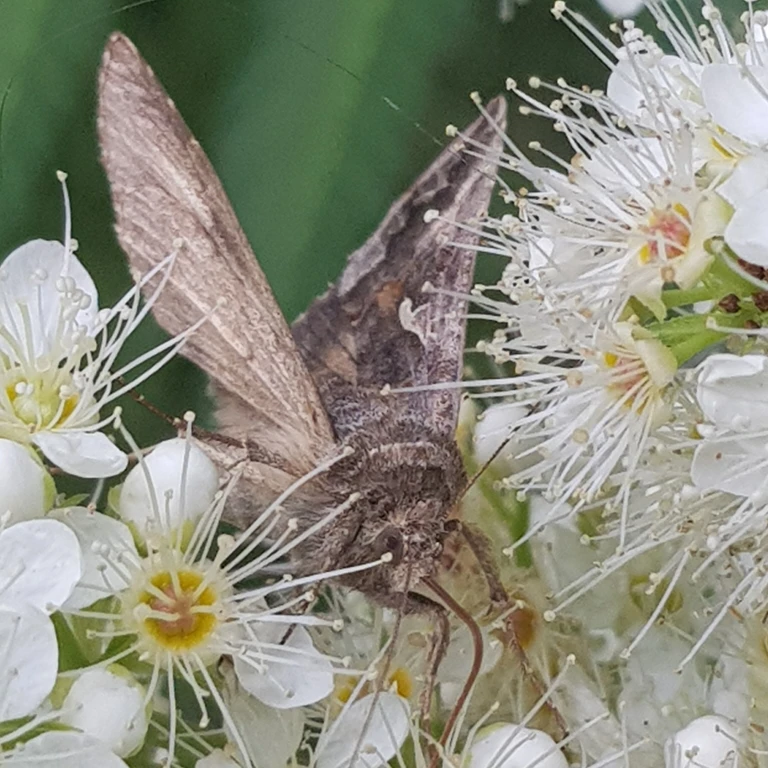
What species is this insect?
Autographa gamma
